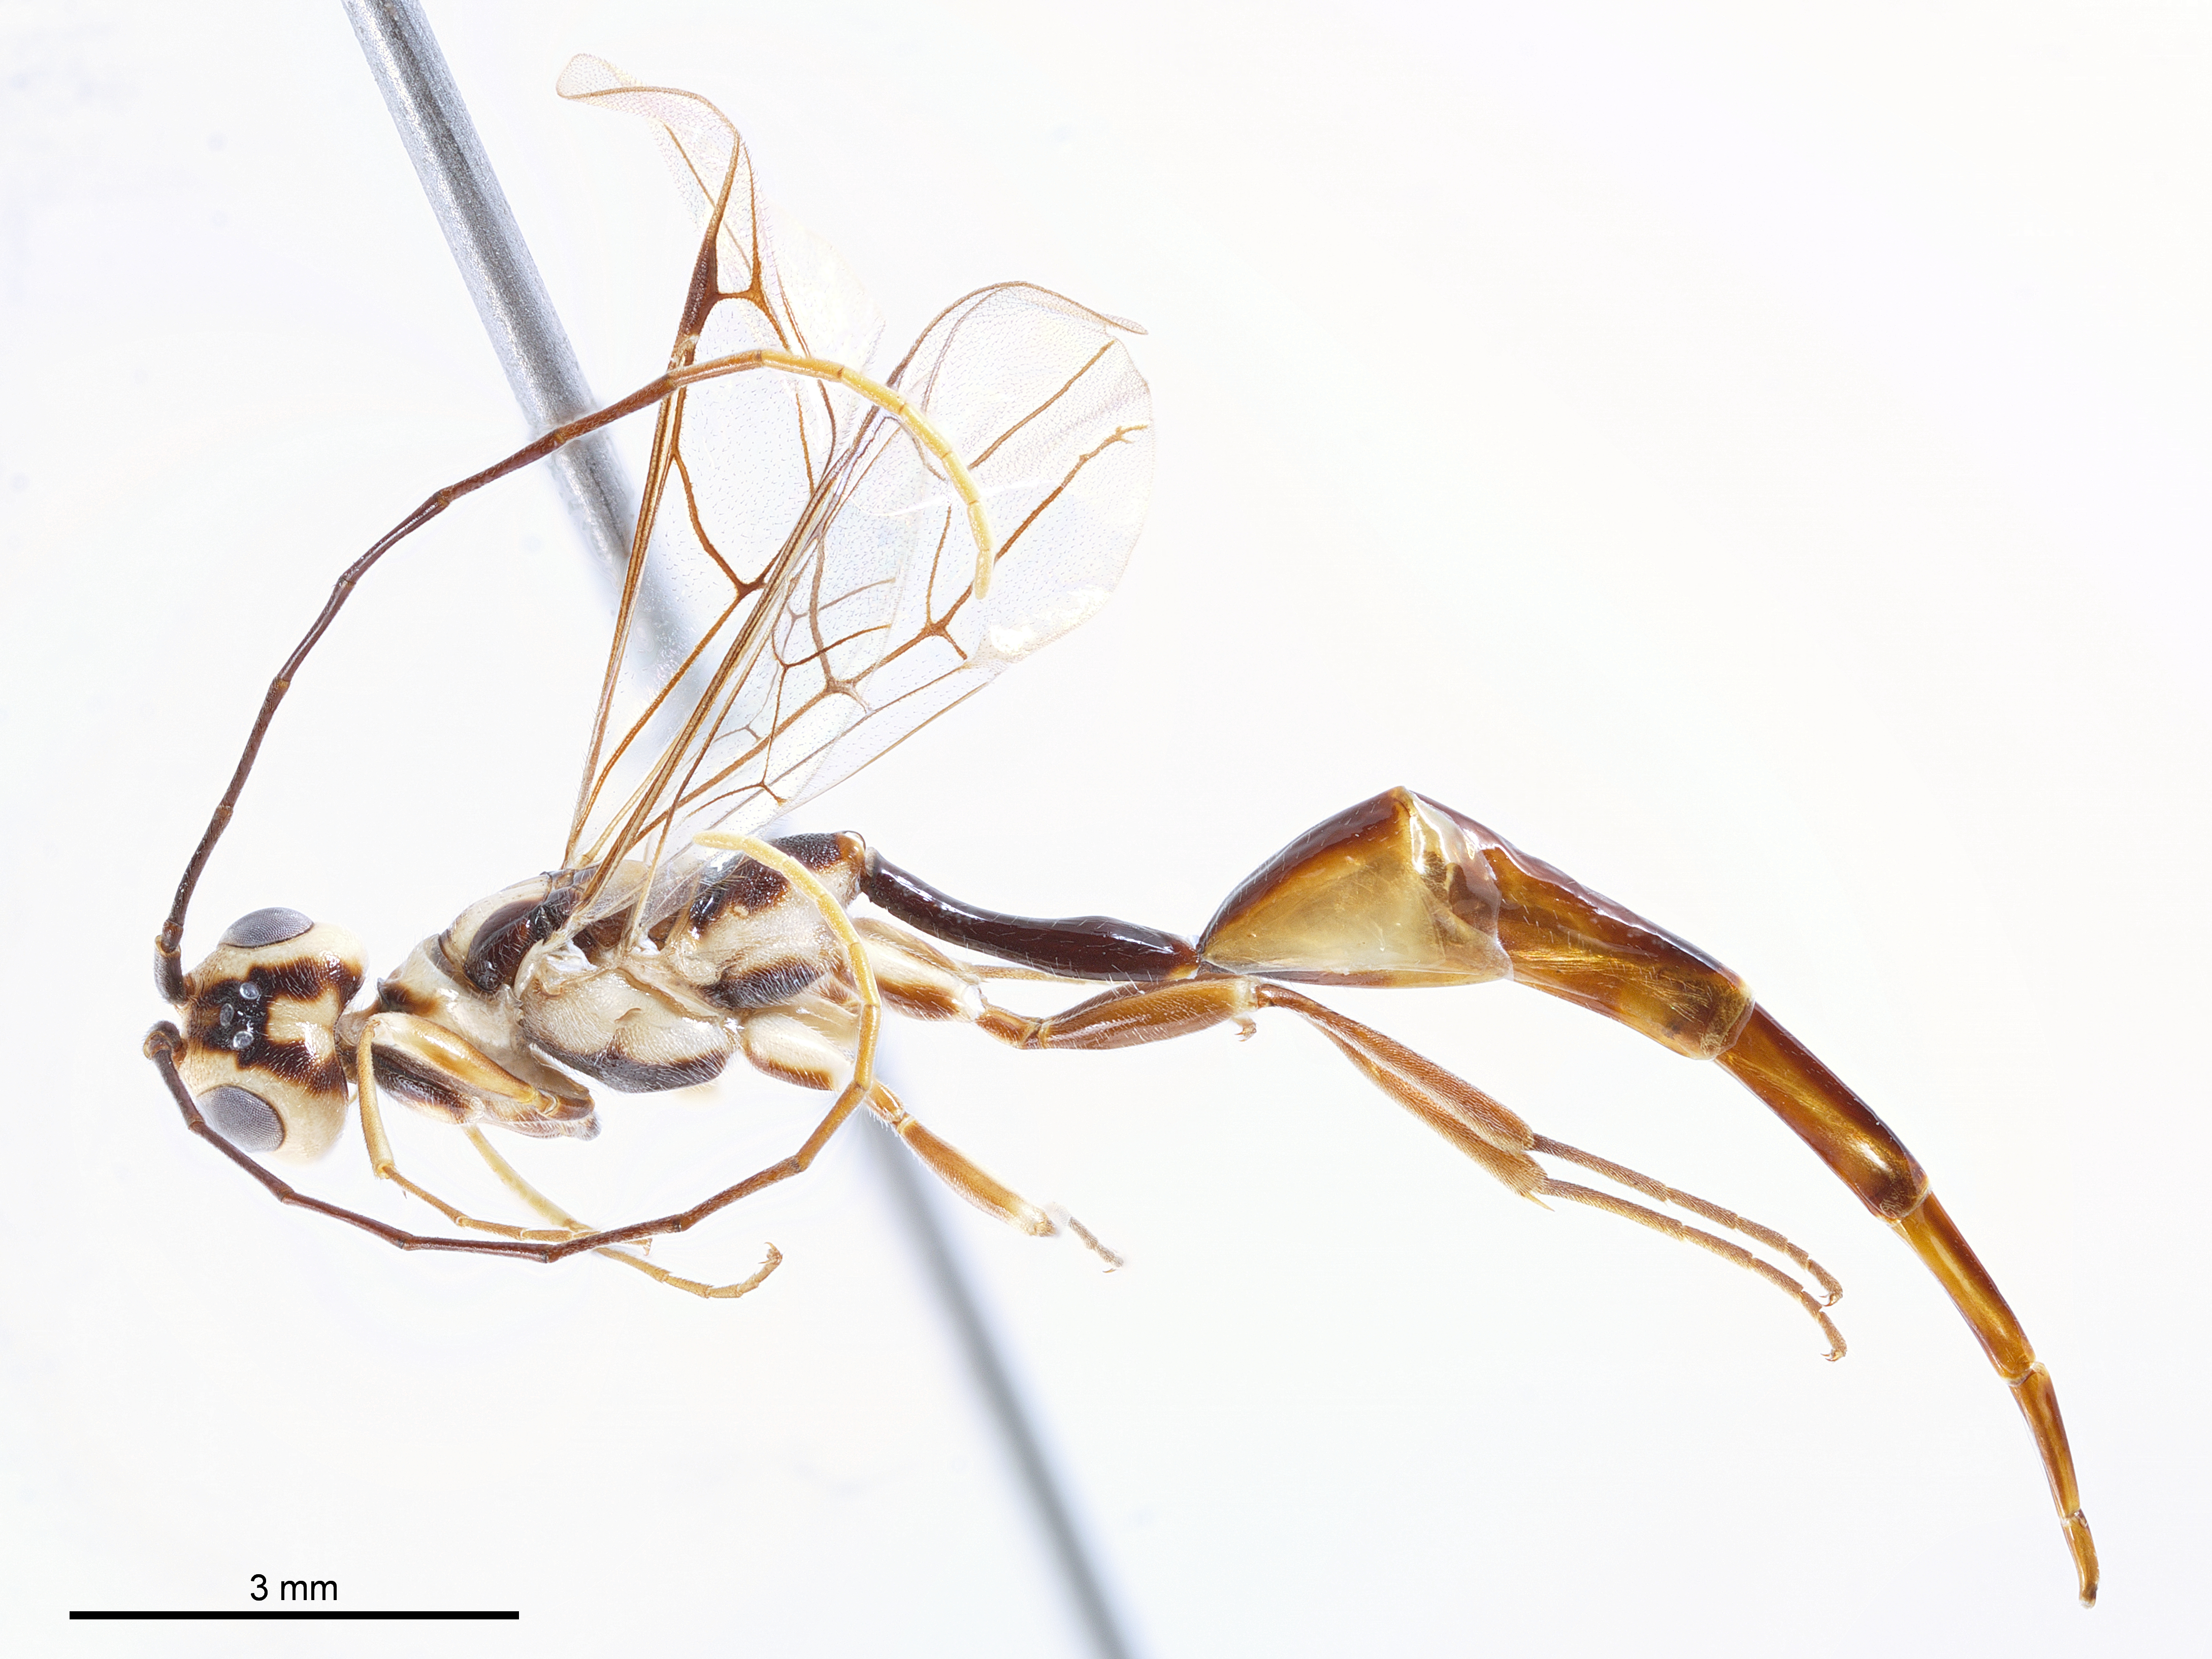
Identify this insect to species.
Tetraconus porteri
